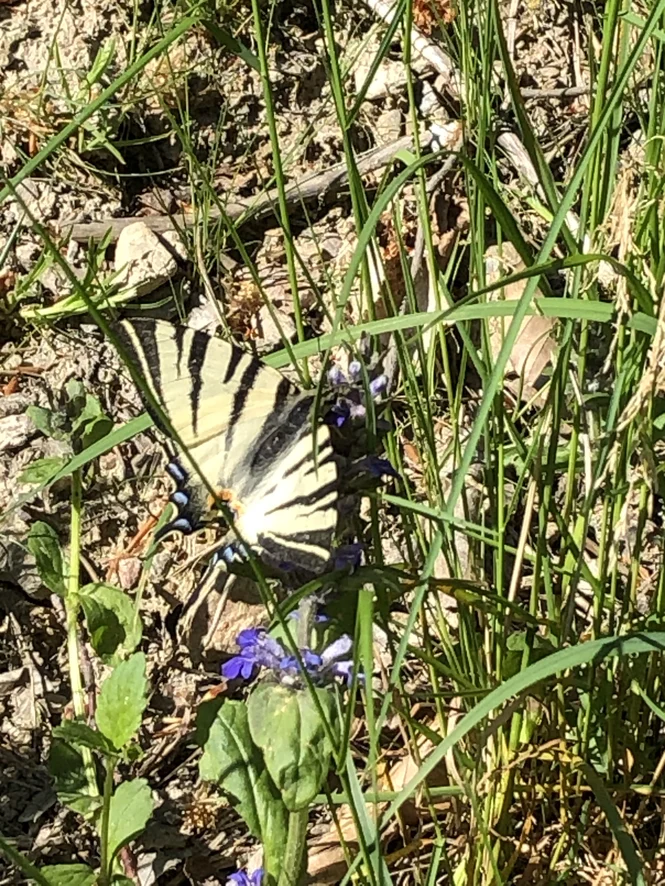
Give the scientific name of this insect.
Iphiclides podalirius
